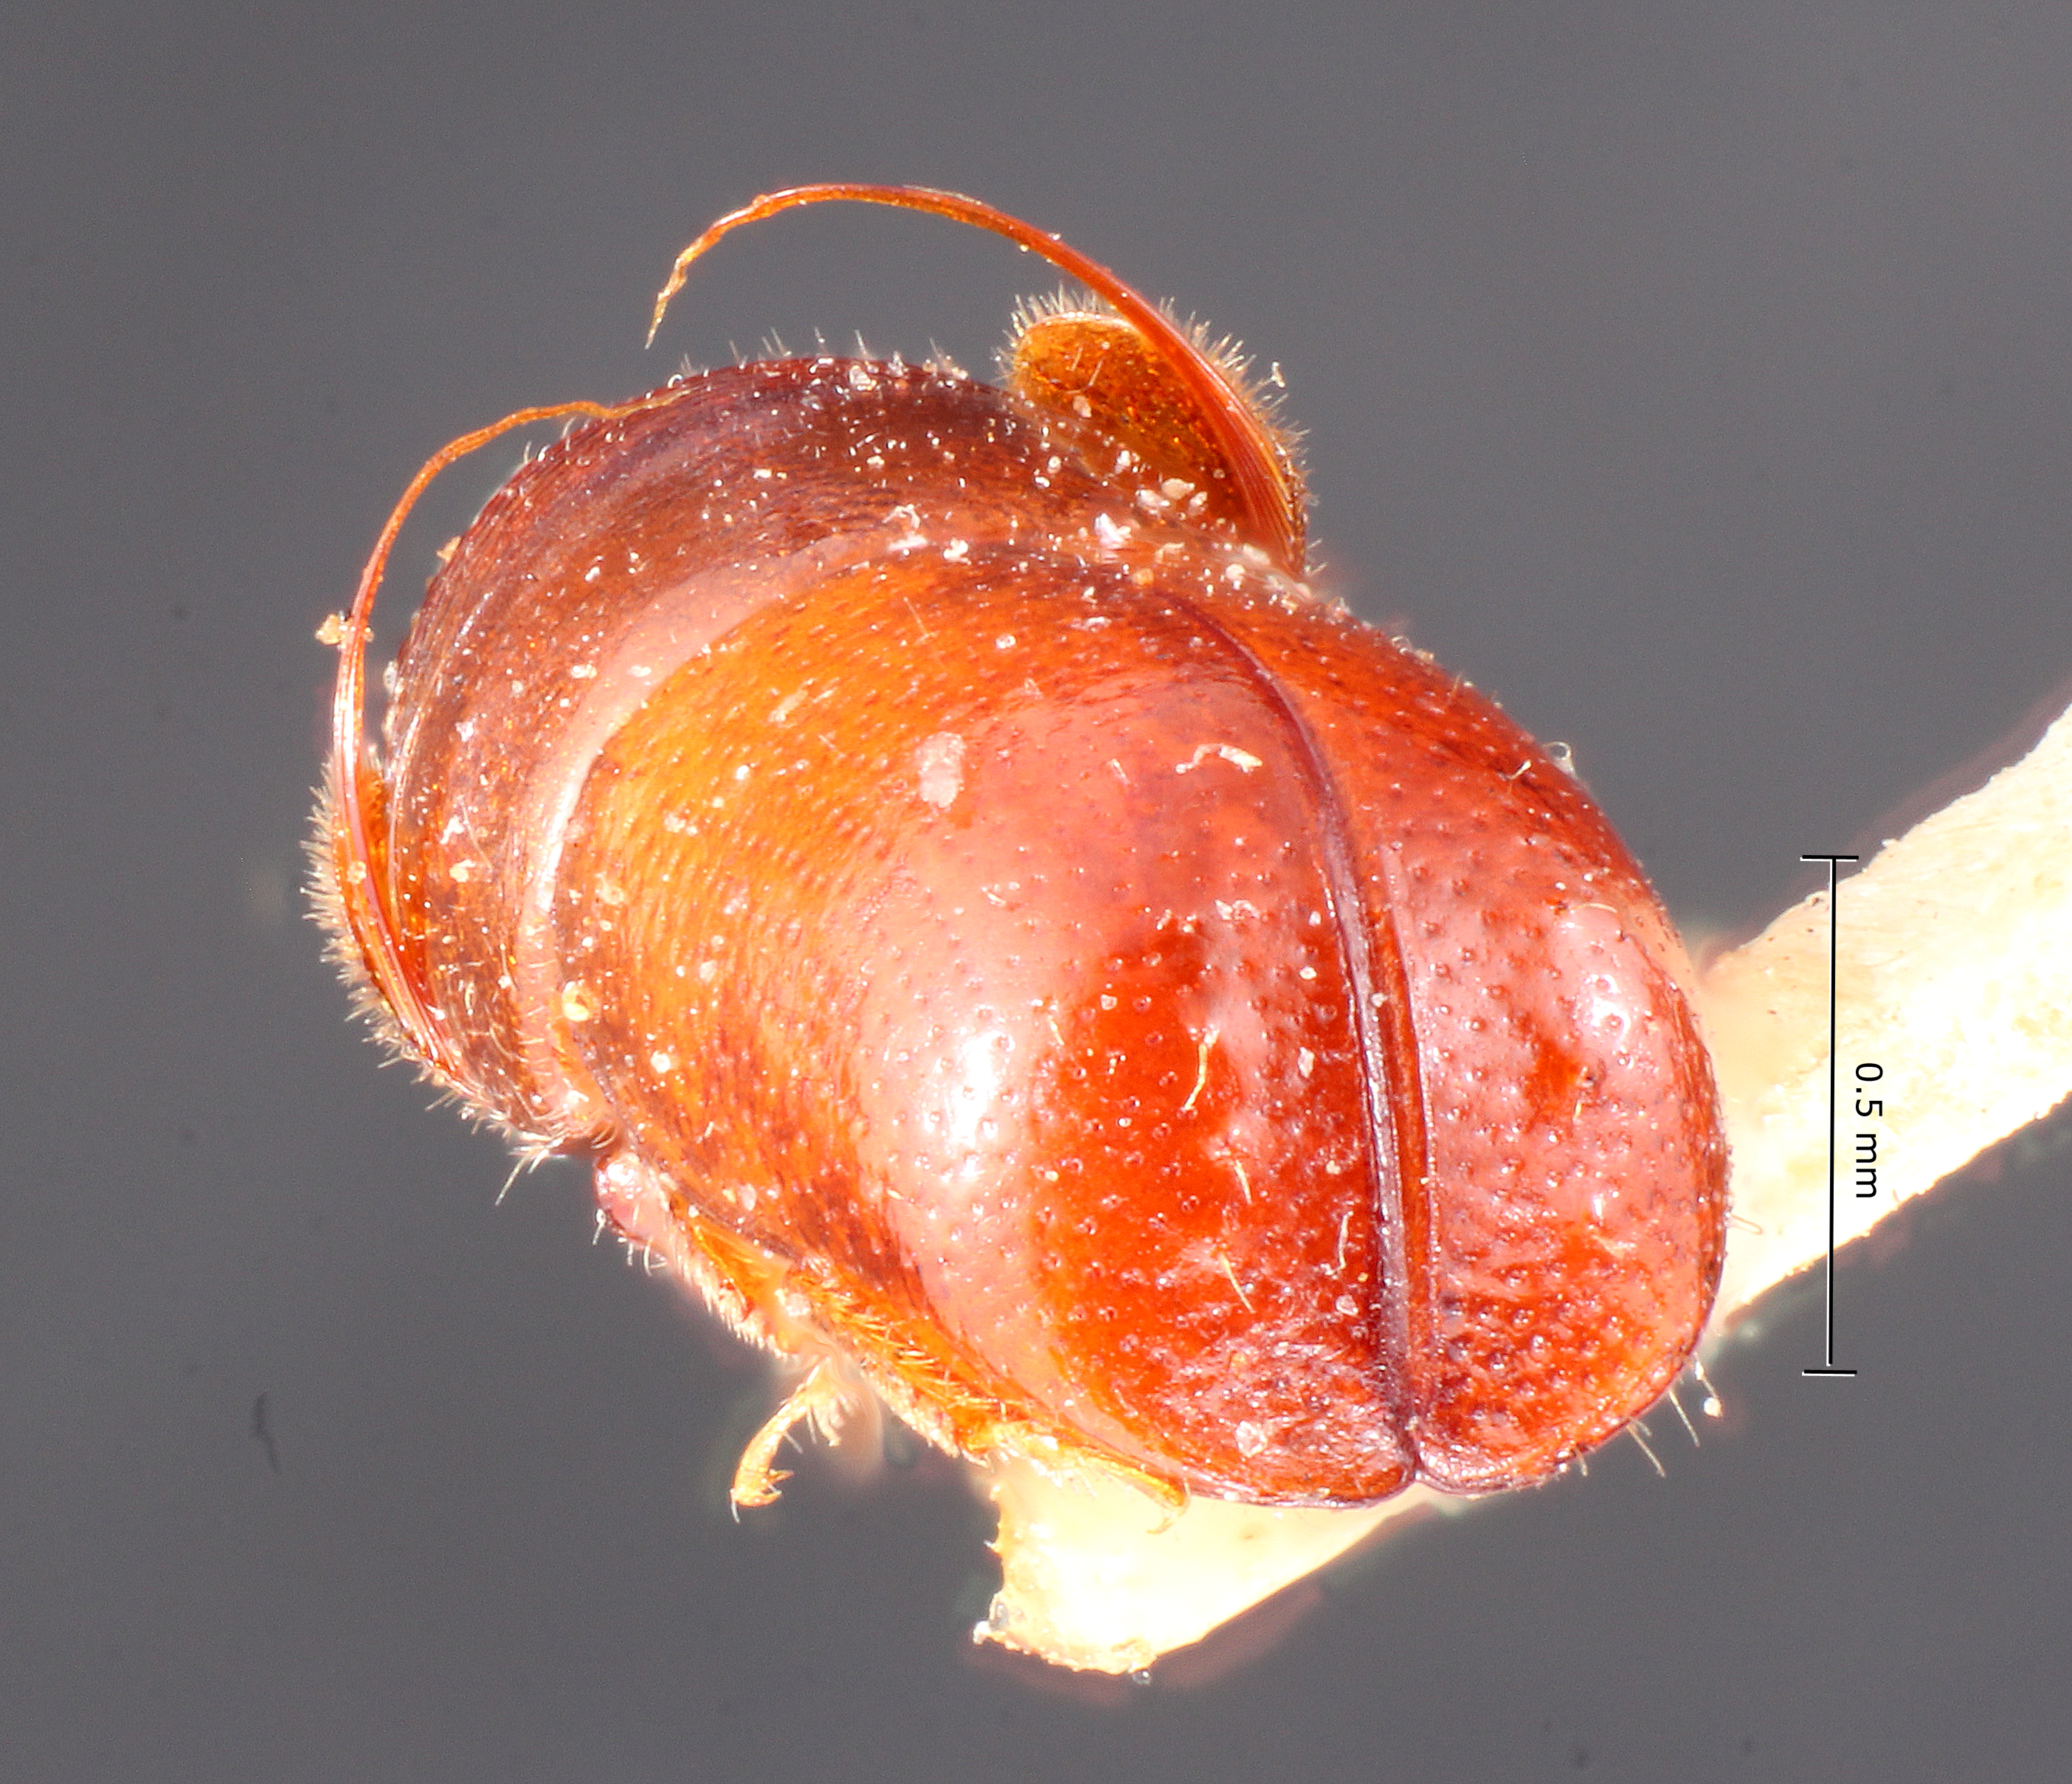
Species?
Corthylus spinifer
